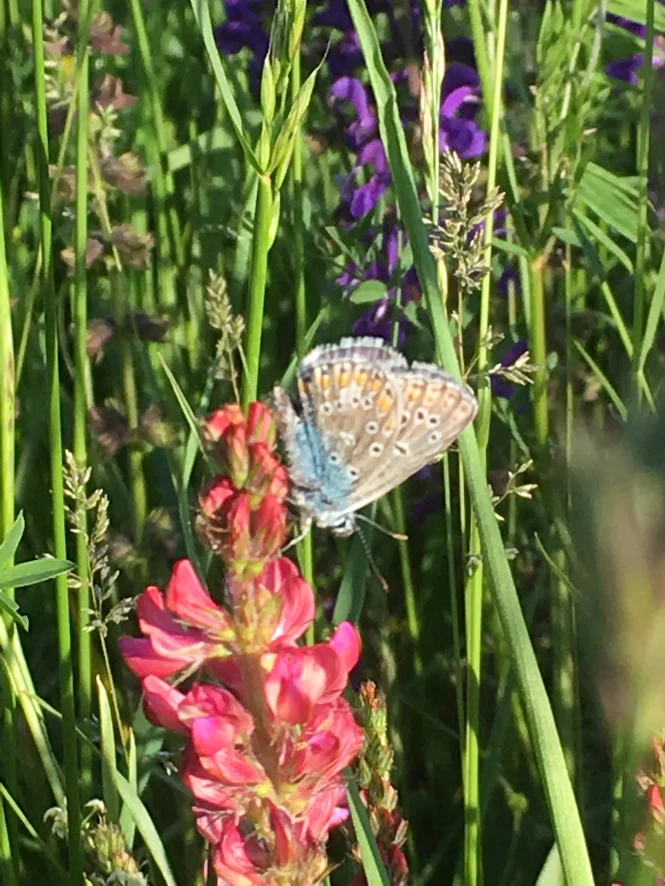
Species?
Polyommatus thersites
